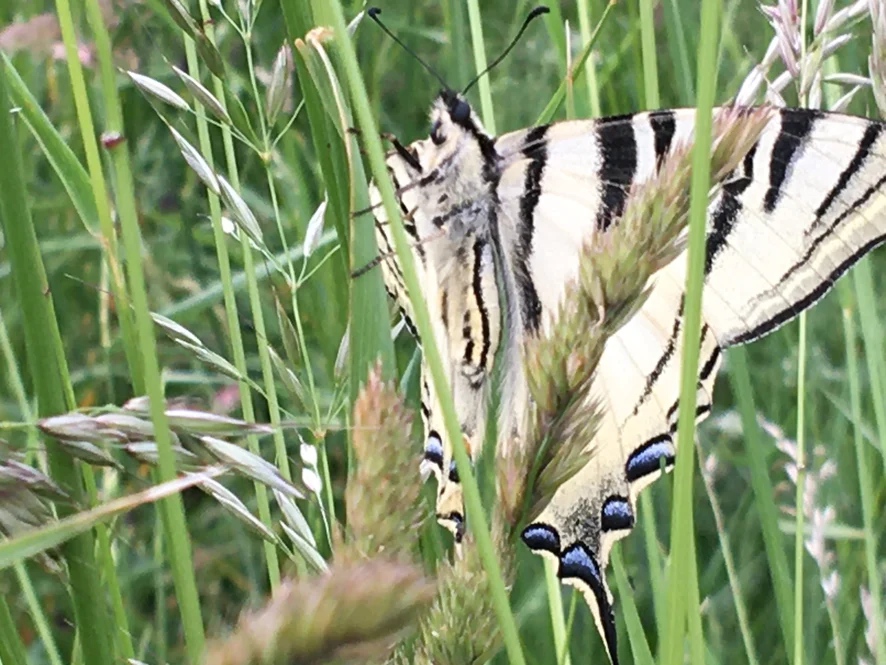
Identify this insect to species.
Iphiclides podalirius
